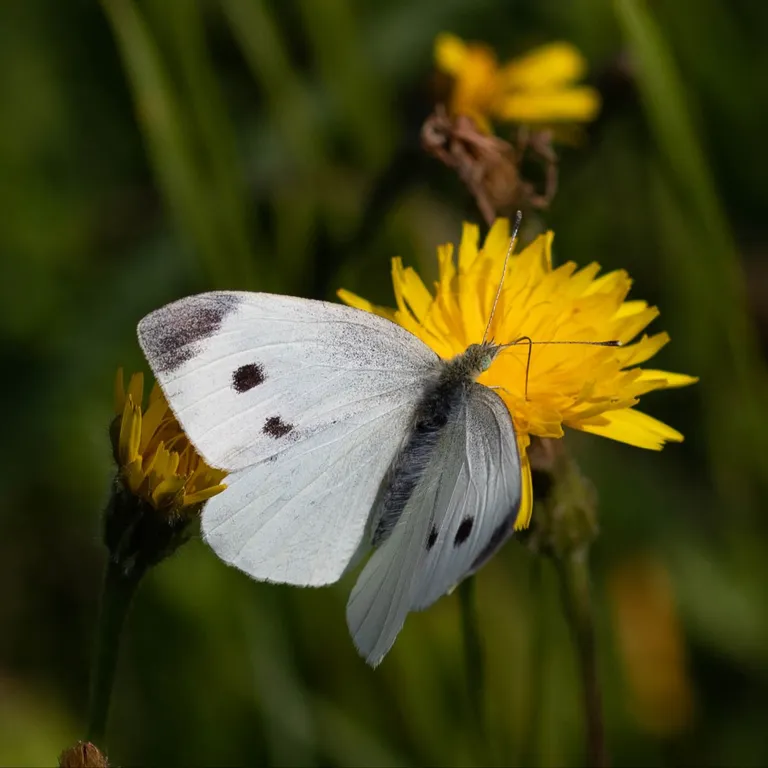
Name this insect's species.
Pieris rapae
